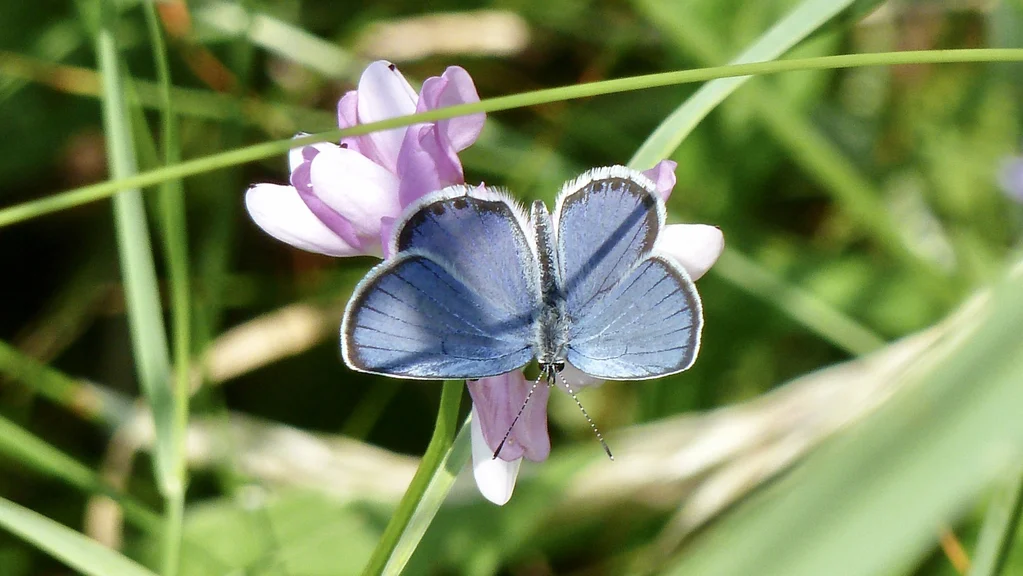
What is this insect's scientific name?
Cupido argiades (also Elkalyce argiades)
